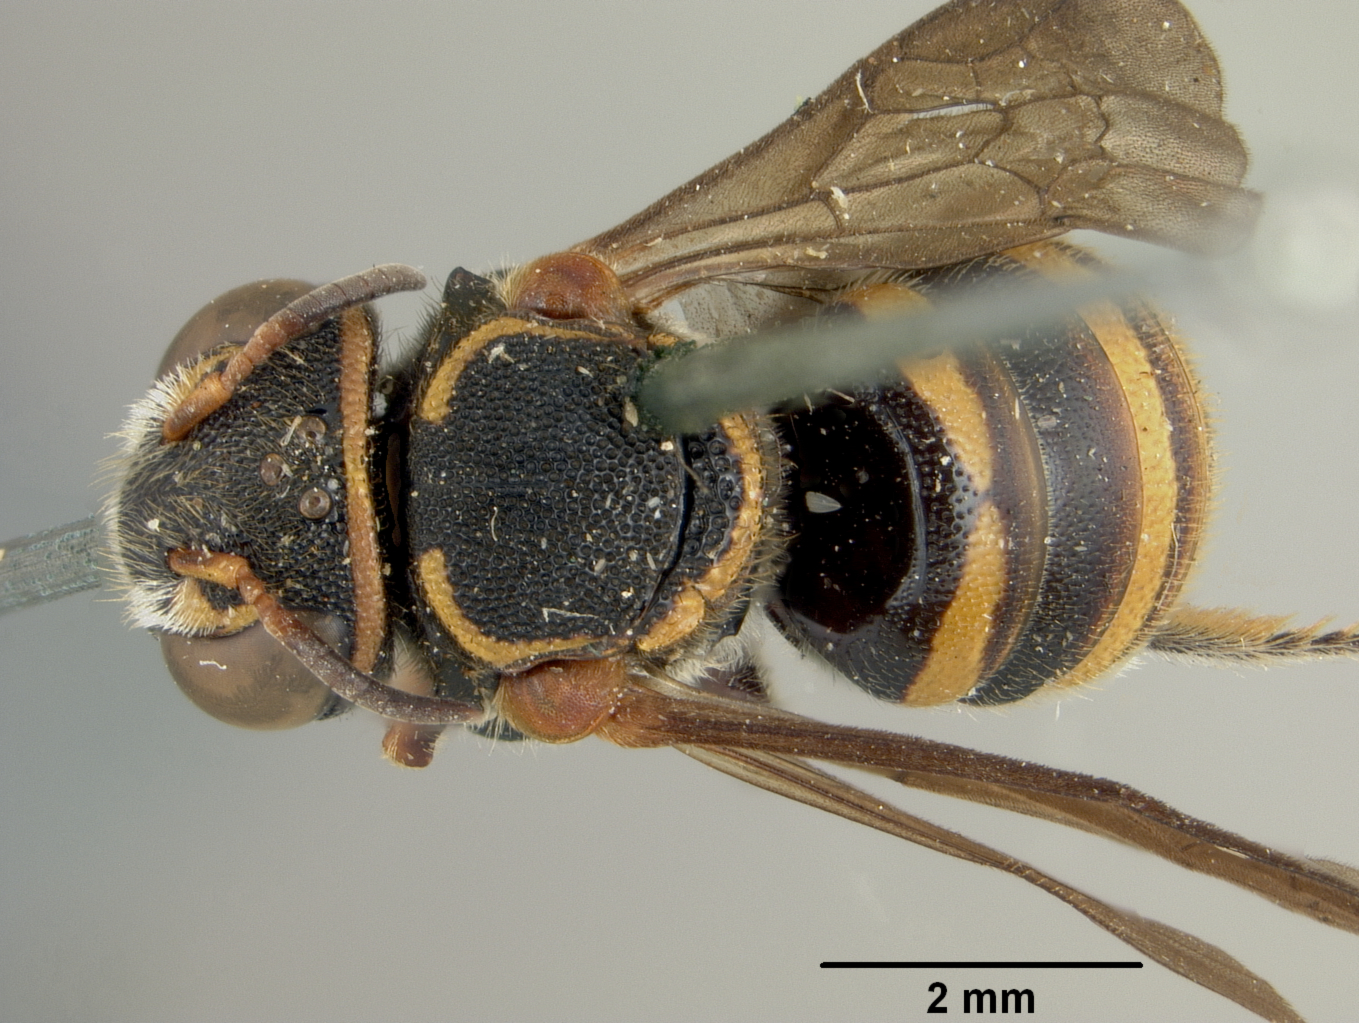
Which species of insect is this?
Hypanthidium melanopterum
